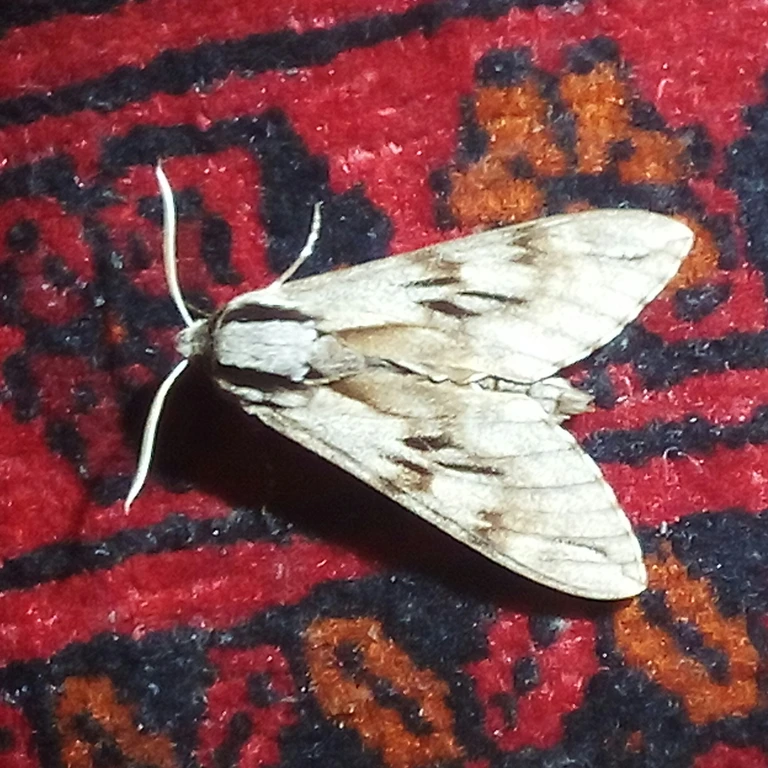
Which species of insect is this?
Sphinx pinastri
